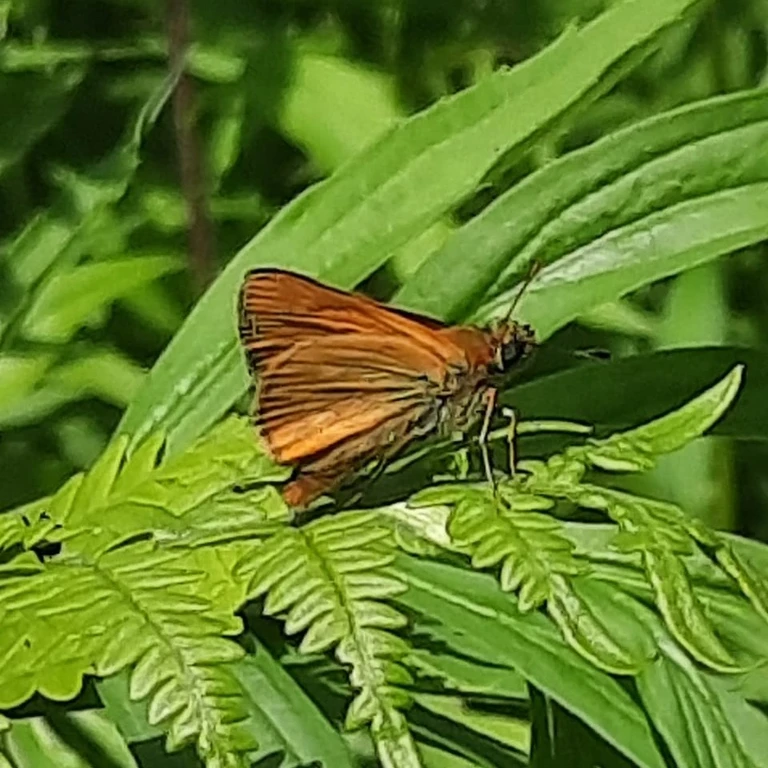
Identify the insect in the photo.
Ochlodes sylvanus (also Ochlodes venata)
